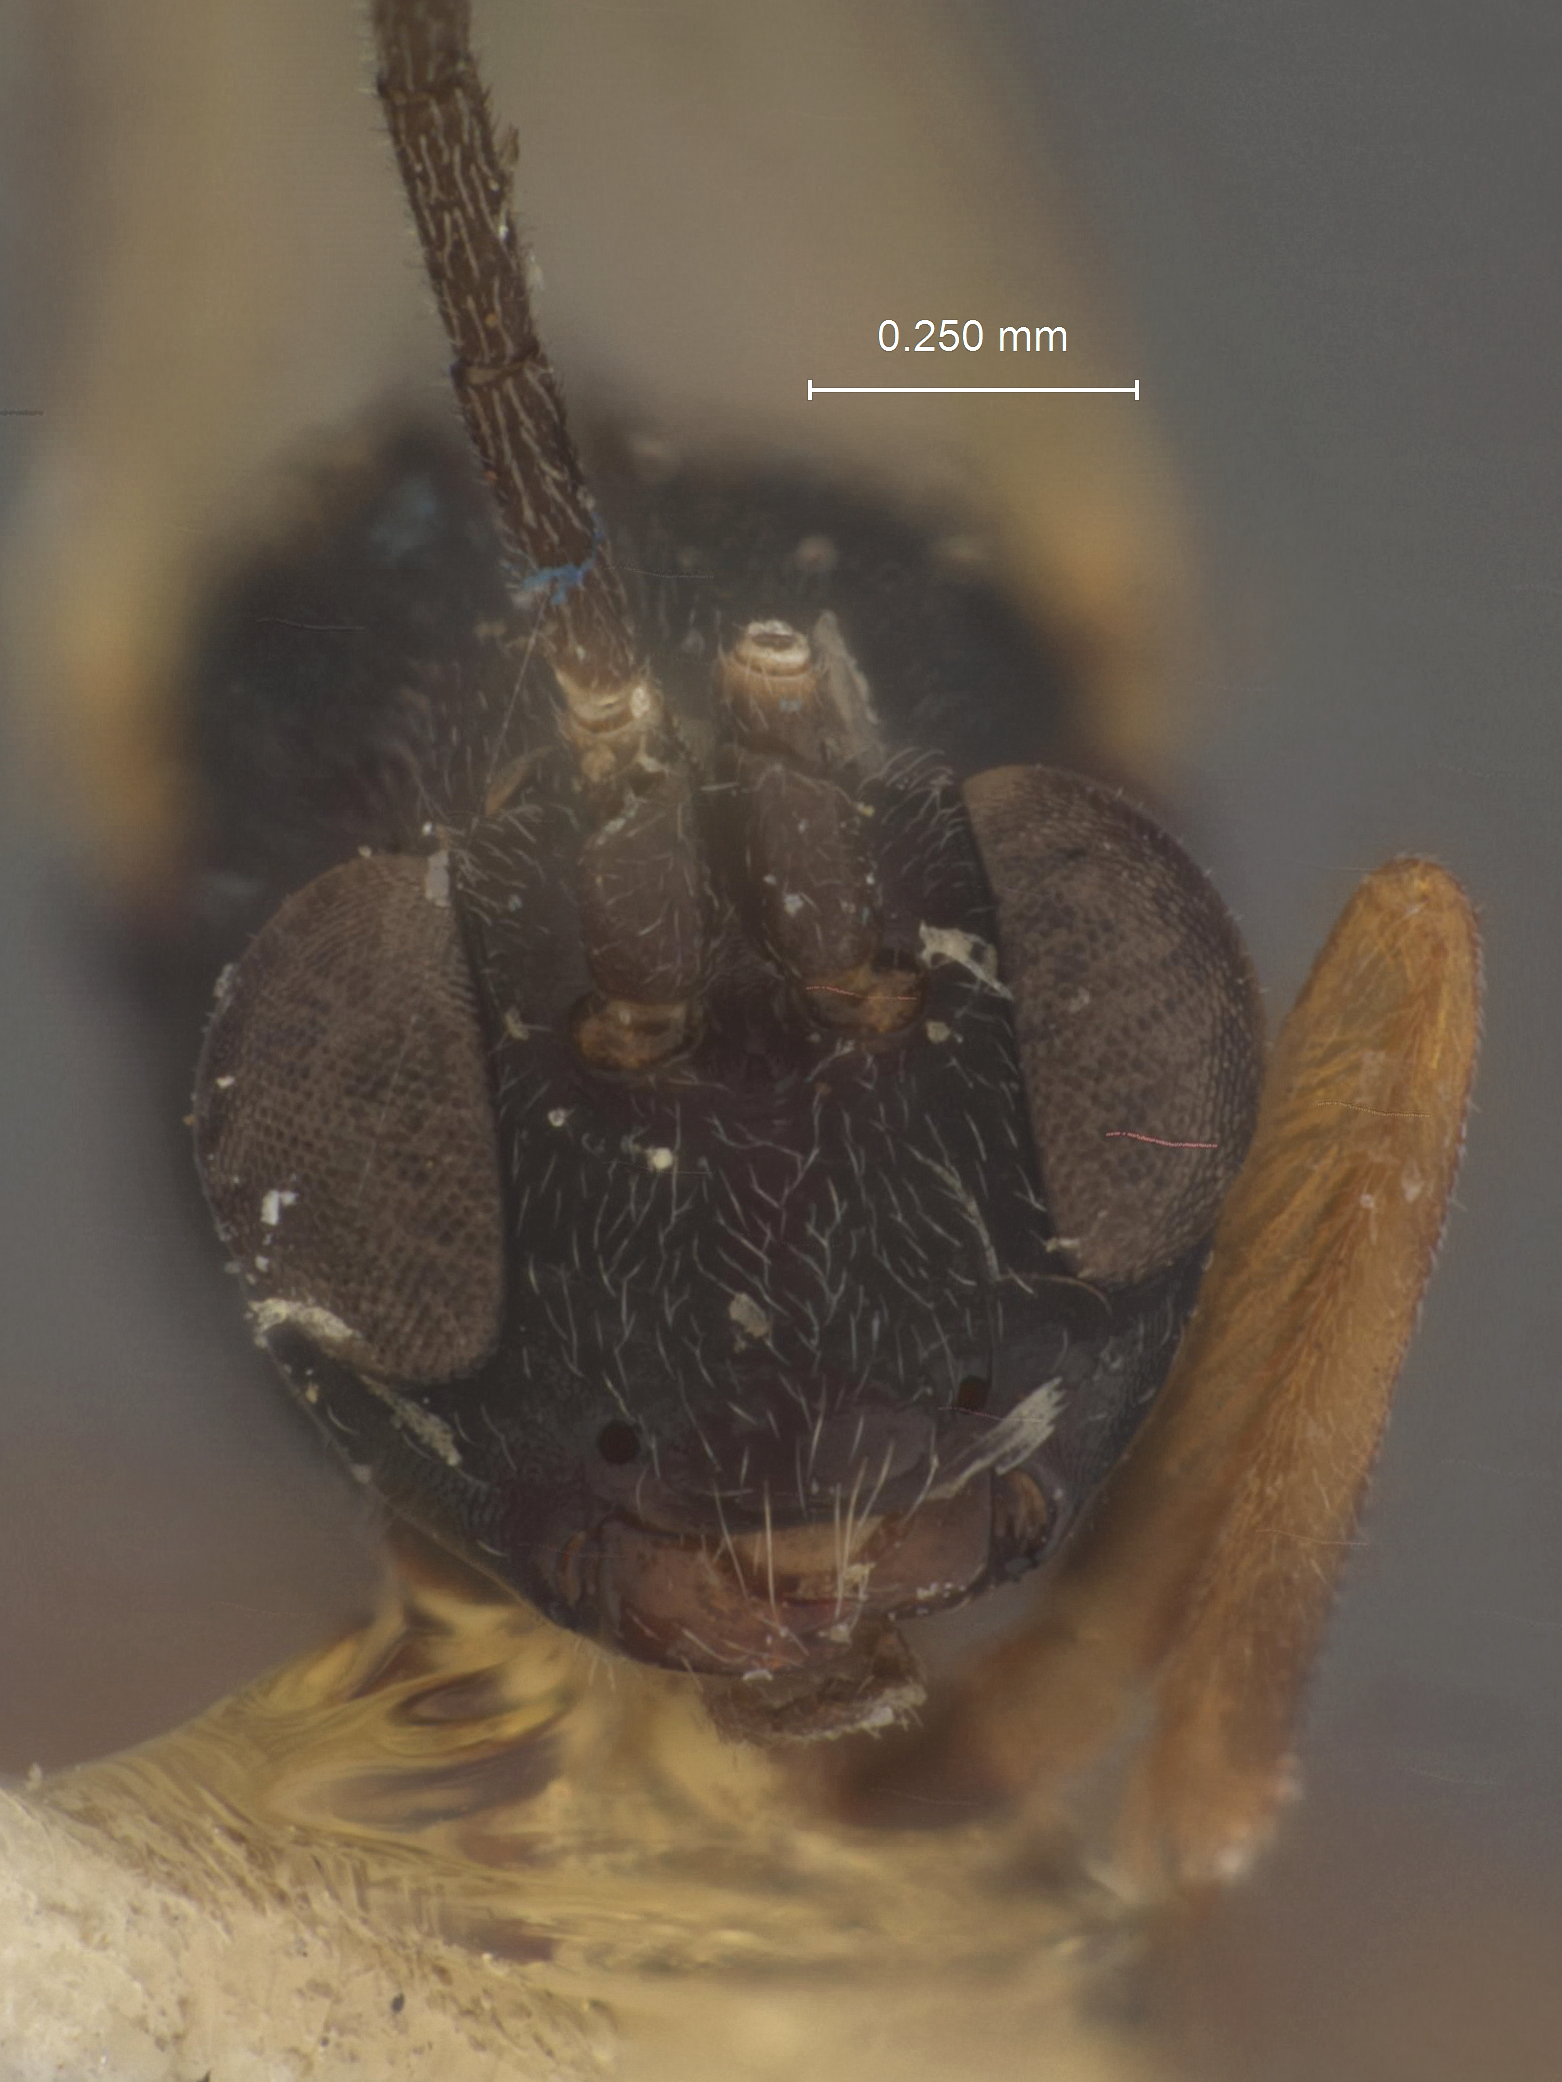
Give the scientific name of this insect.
Theroscopus popoffensis
